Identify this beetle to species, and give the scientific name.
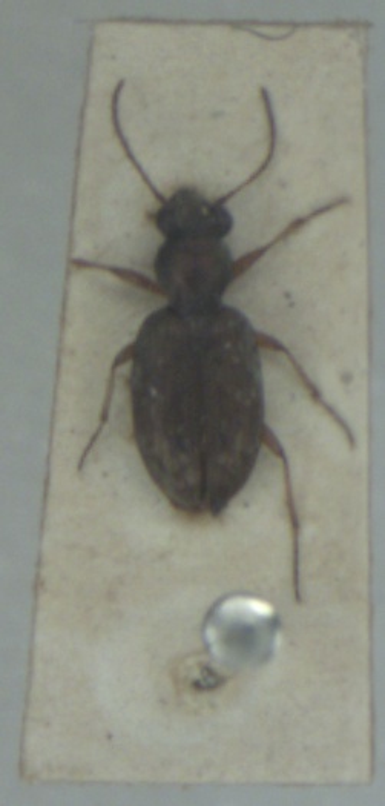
Asaphidion pallipes
